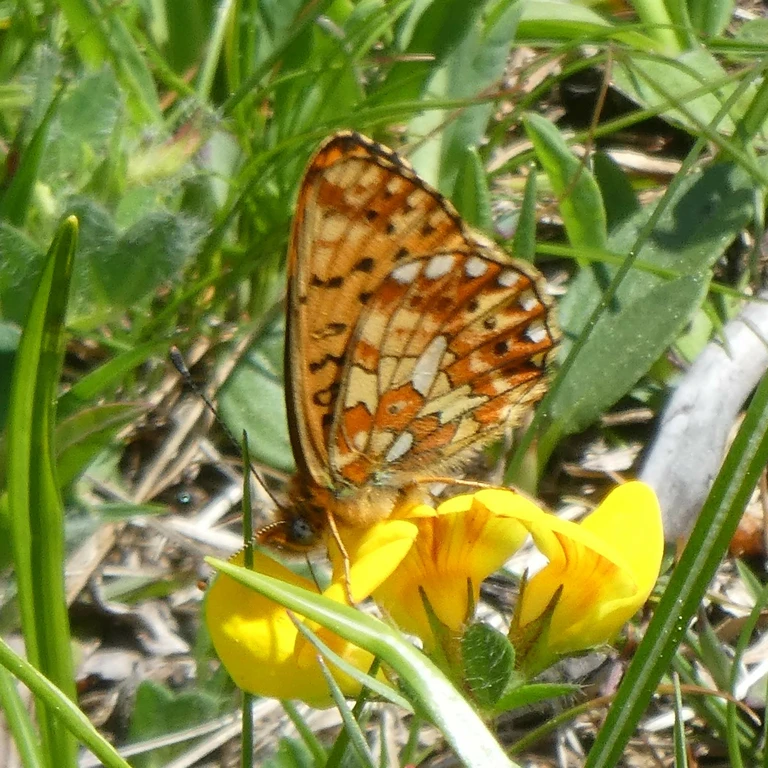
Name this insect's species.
Boloria euphrosyne (also Clossiana euphrosyne)
